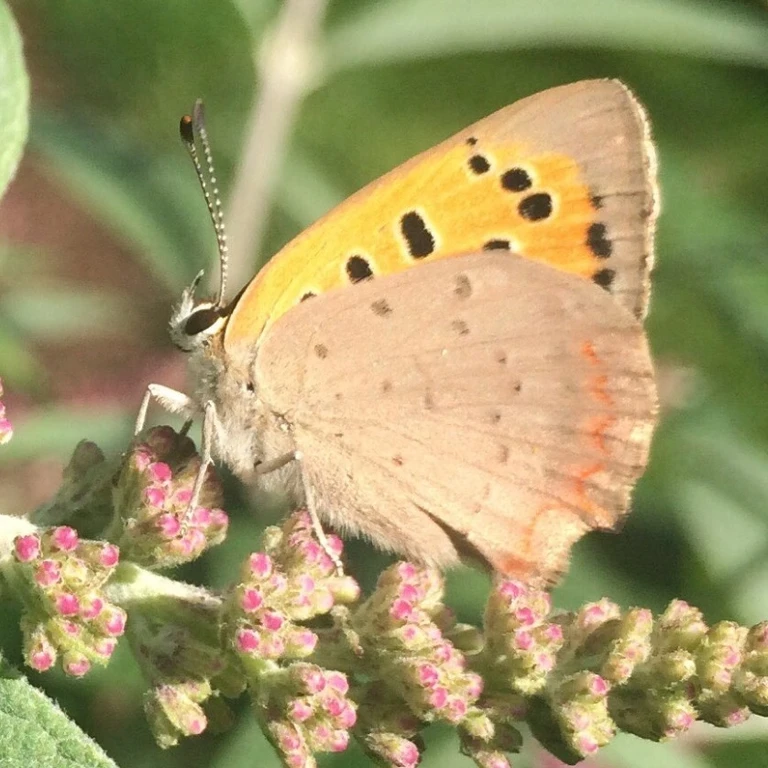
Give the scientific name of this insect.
Lycaena phlaeas
